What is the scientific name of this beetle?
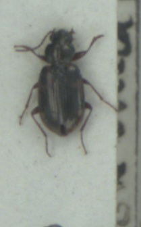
Bembidion varium
